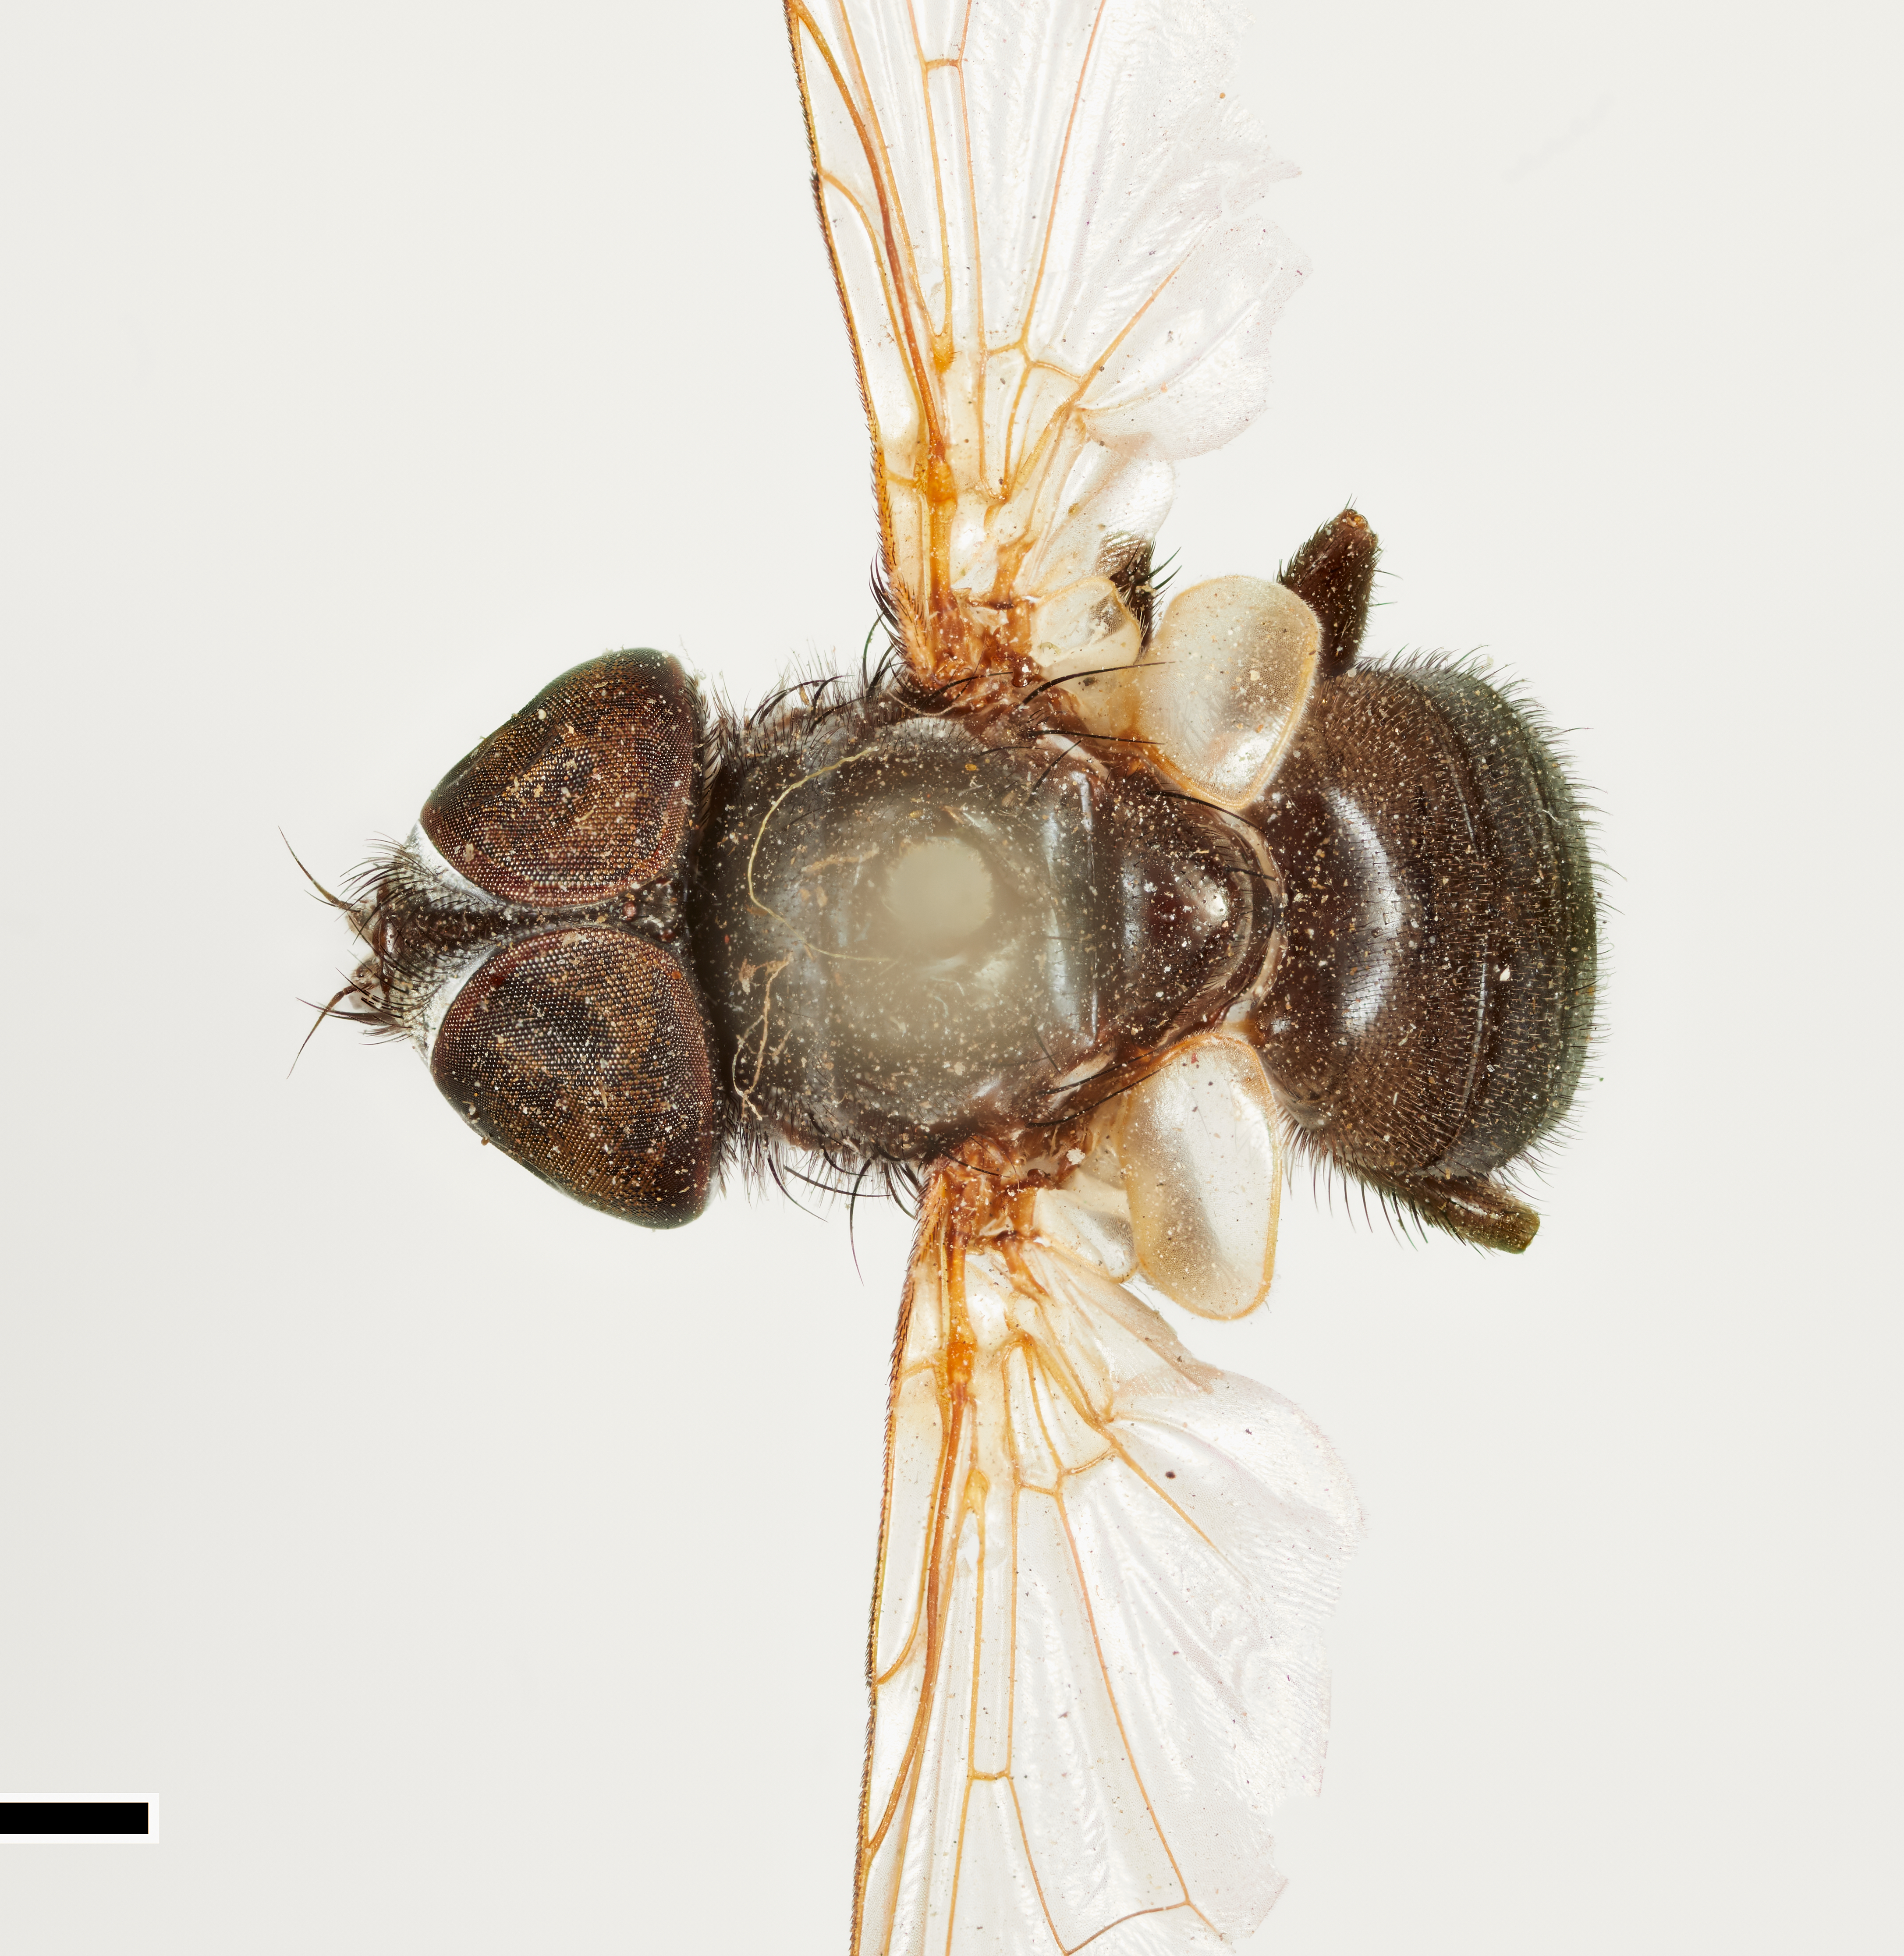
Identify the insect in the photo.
Alophora diversa
